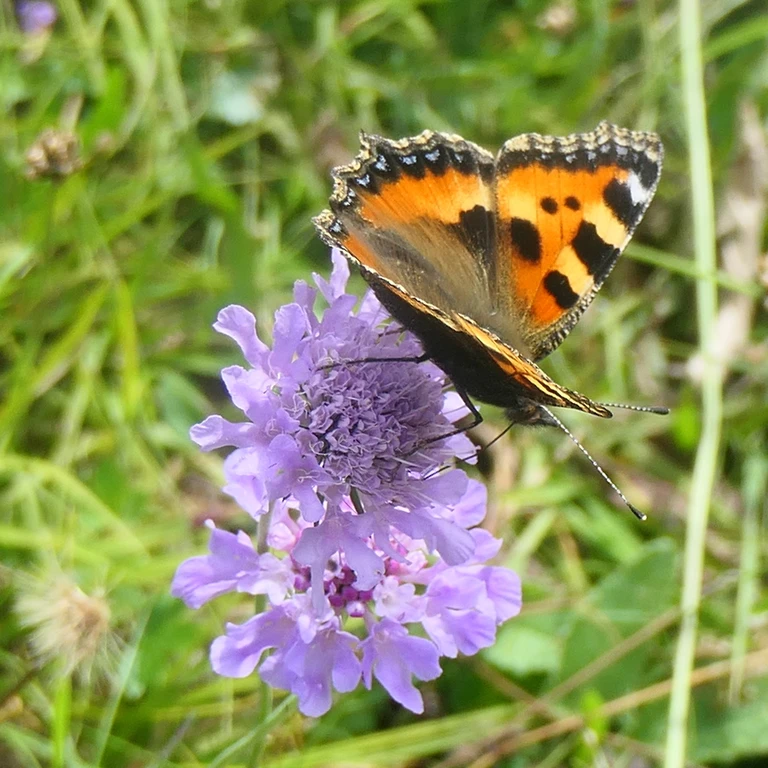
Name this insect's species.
Aglais urticae
